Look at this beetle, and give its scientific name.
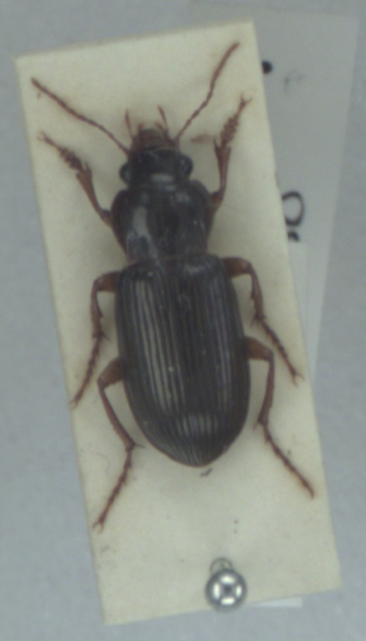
Amara convexiuscula
